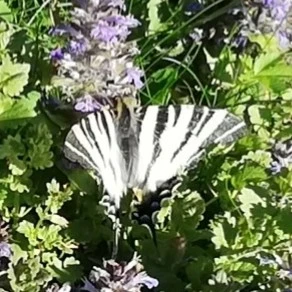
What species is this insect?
Iphiclides podalirius
